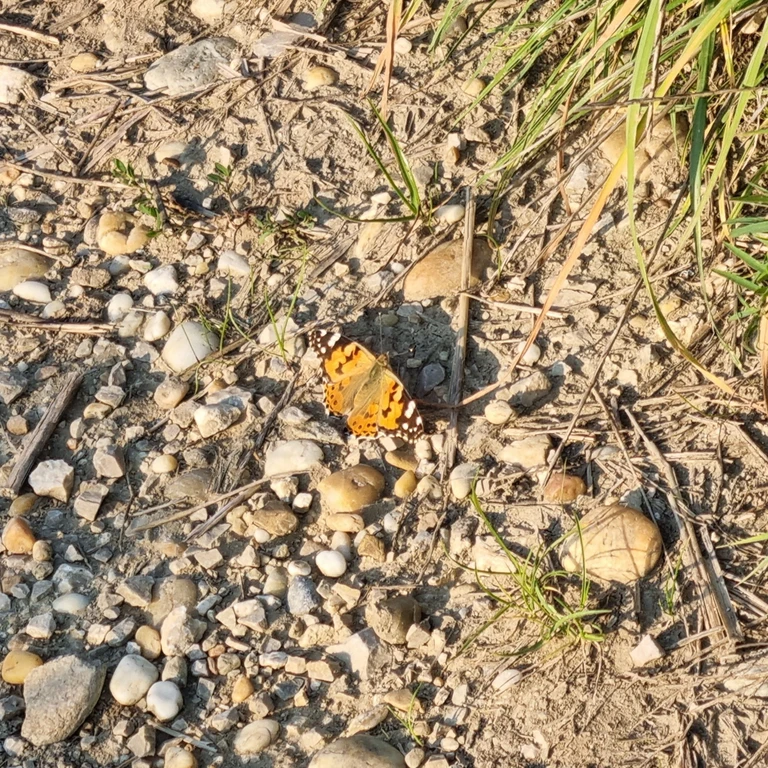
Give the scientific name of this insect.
Vanessa cardui
